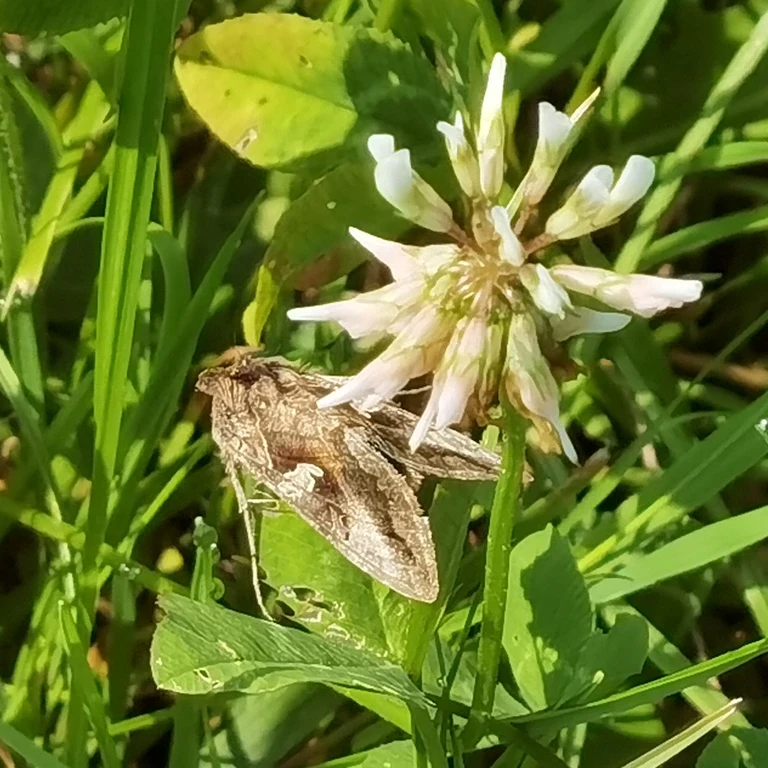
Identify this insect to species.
Autographa gamma
